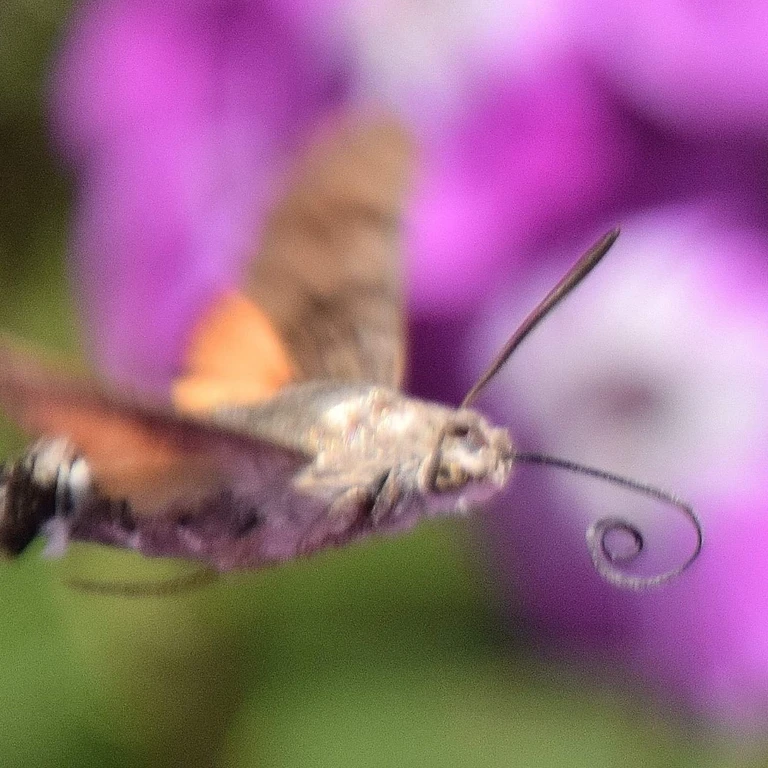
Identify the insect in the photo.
Macroglossum stellatarum
